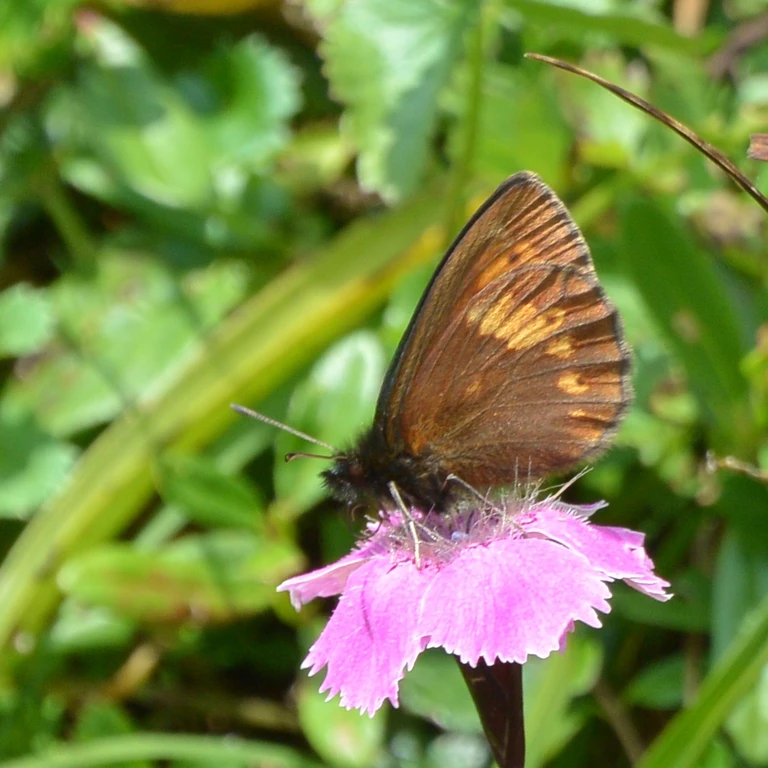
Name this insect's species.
Erebia manto
